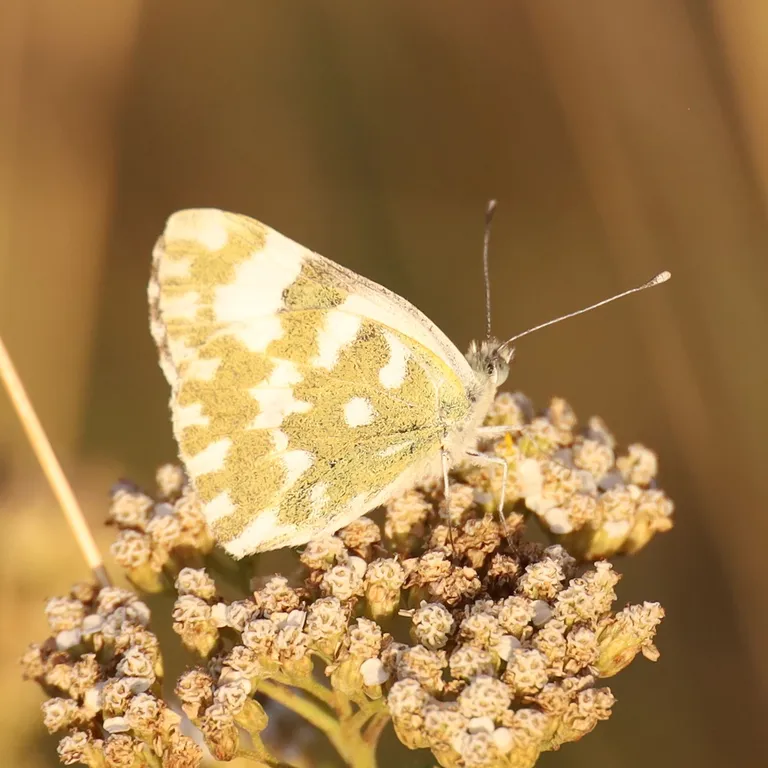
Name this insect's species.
Pontia edusa
